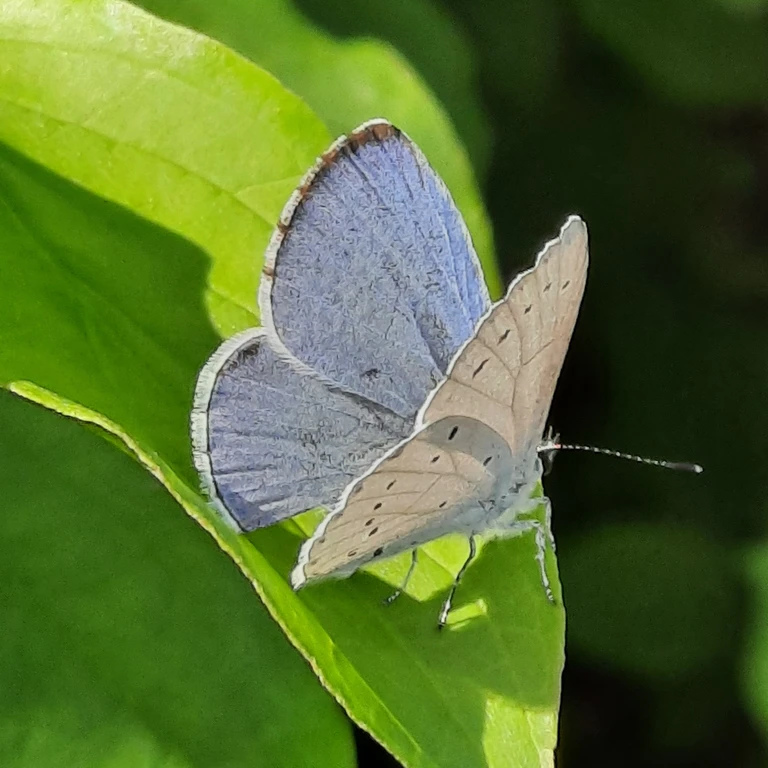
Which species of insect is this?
Celastrina argiolus
